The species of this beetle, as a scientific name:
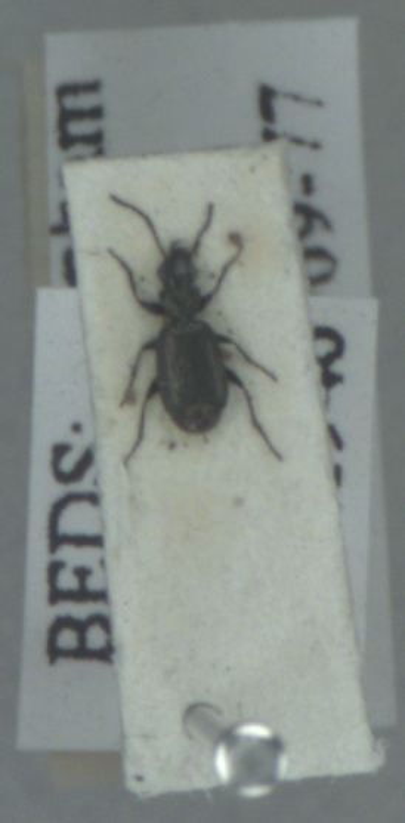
Syntomus foveatus
